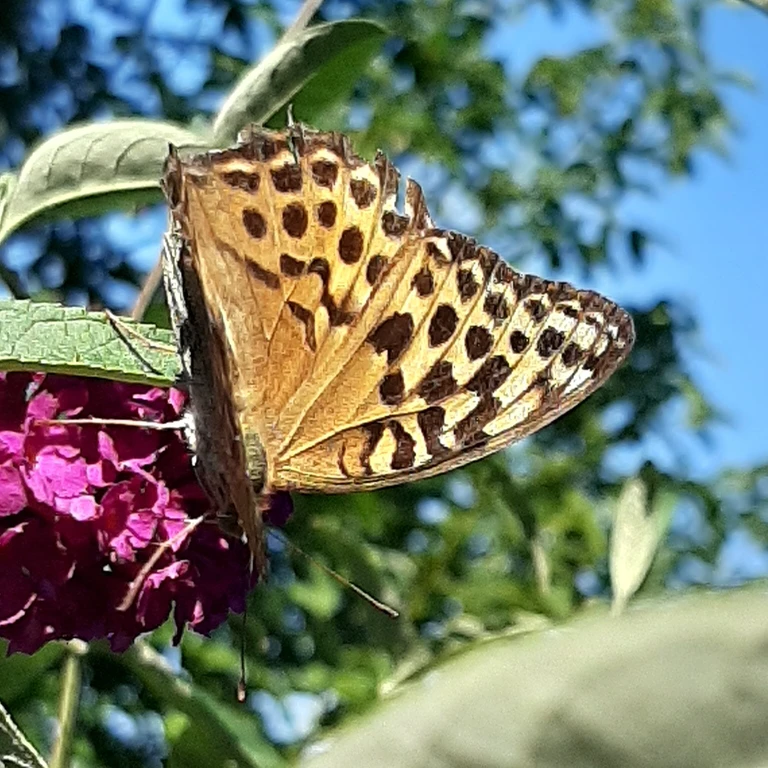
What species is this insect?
Argynnis paphia
